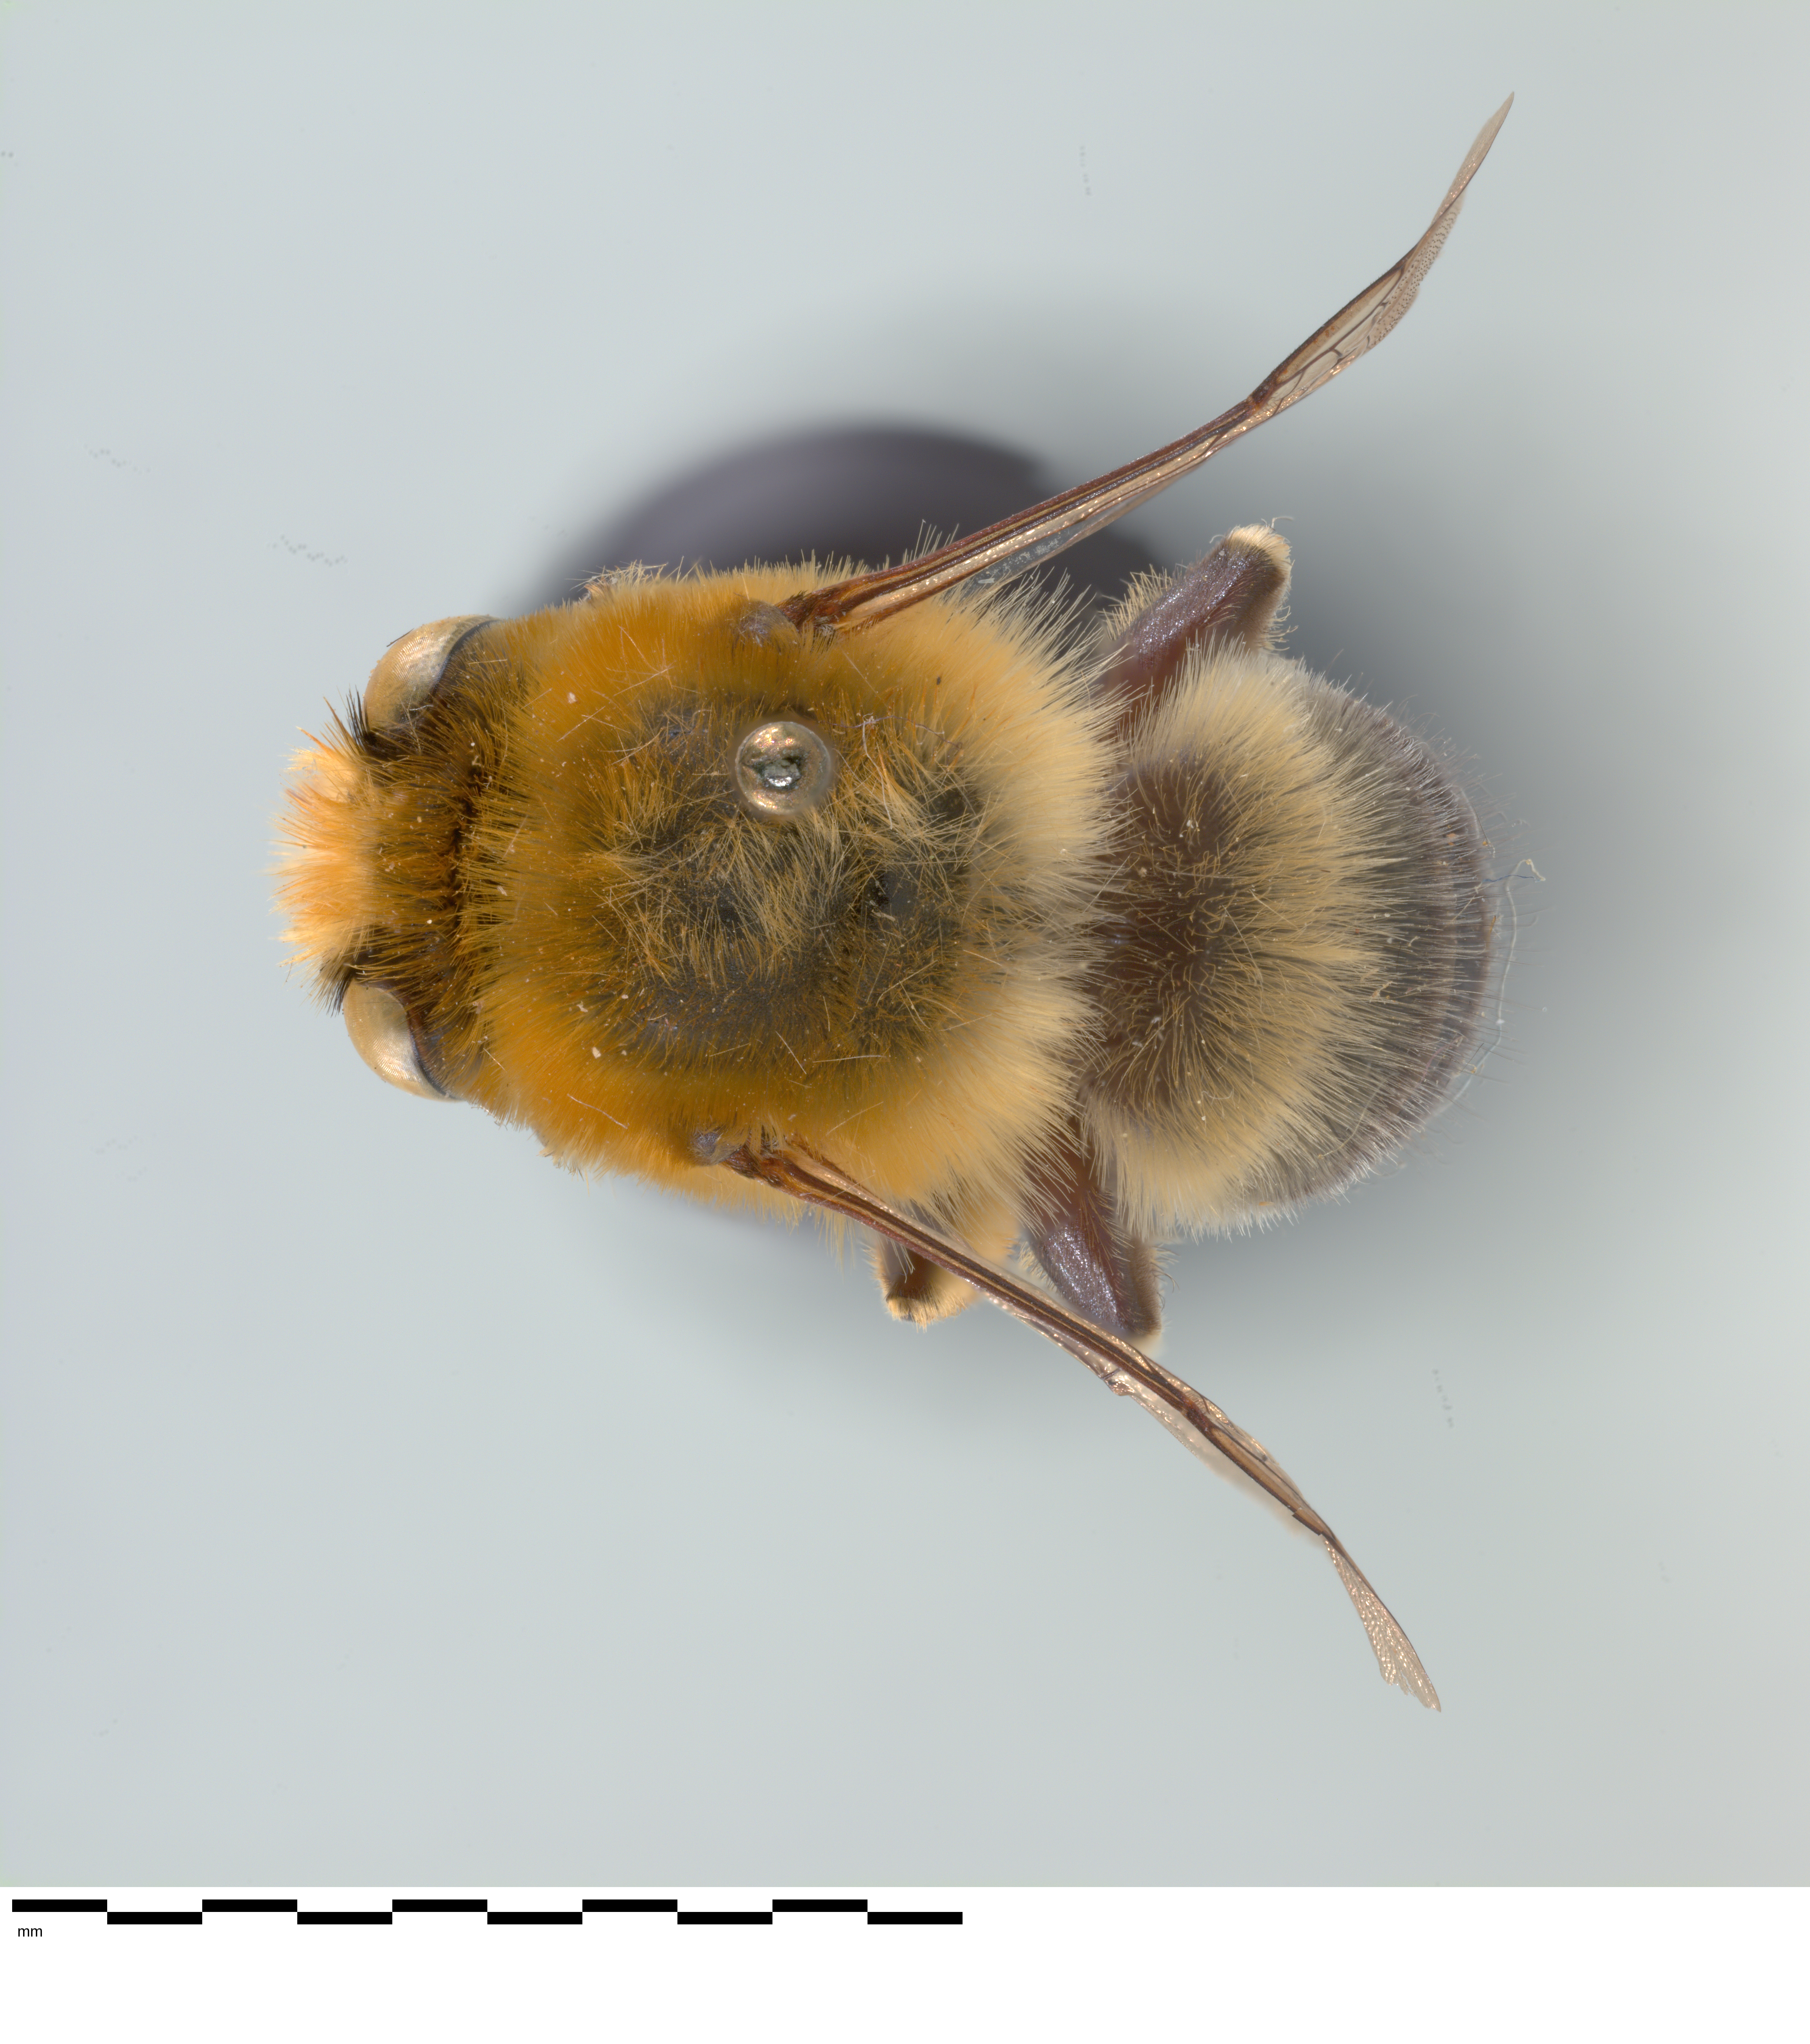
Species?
Anthophora crotchii
